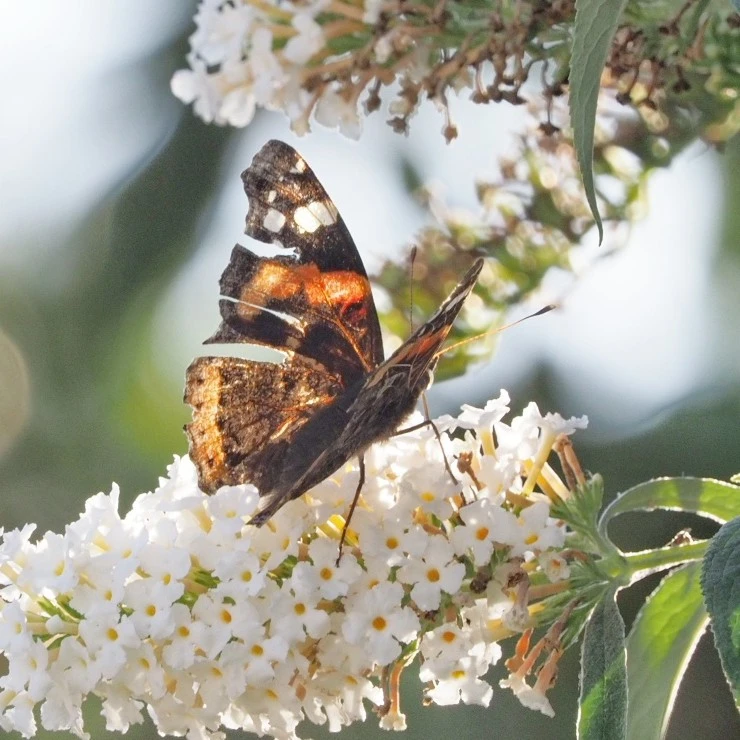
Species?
Vanessa atalanta
